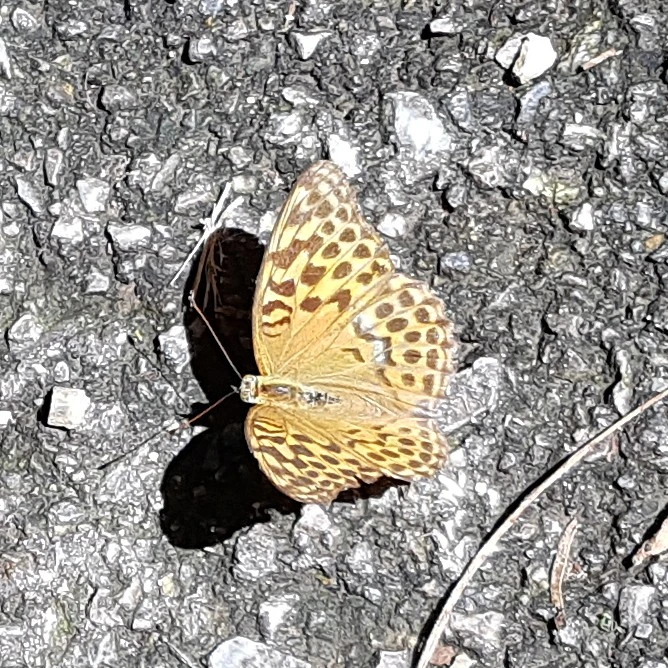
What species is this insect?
Argynnis paphia
